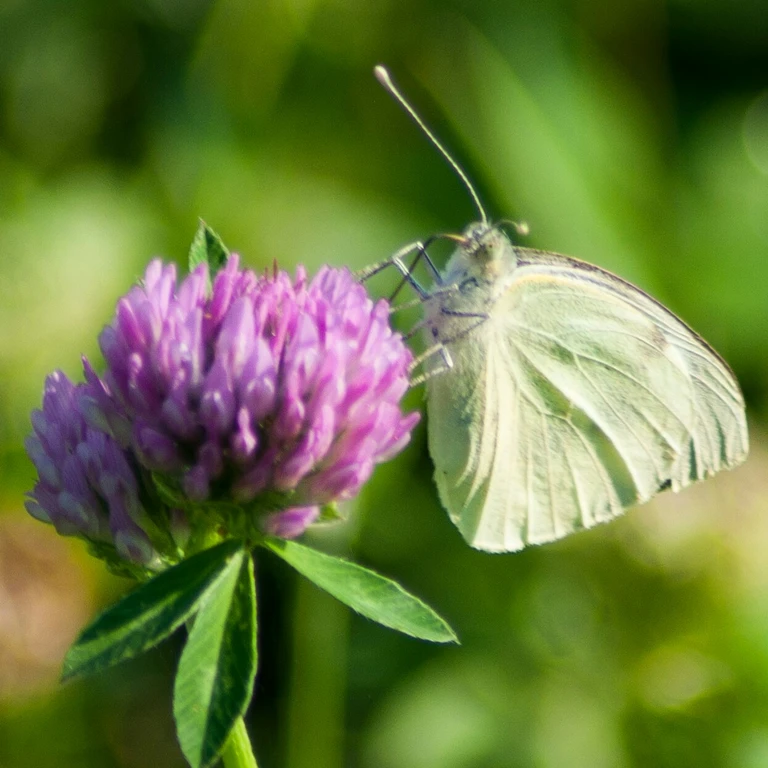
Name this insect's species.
Pieris brassicae
